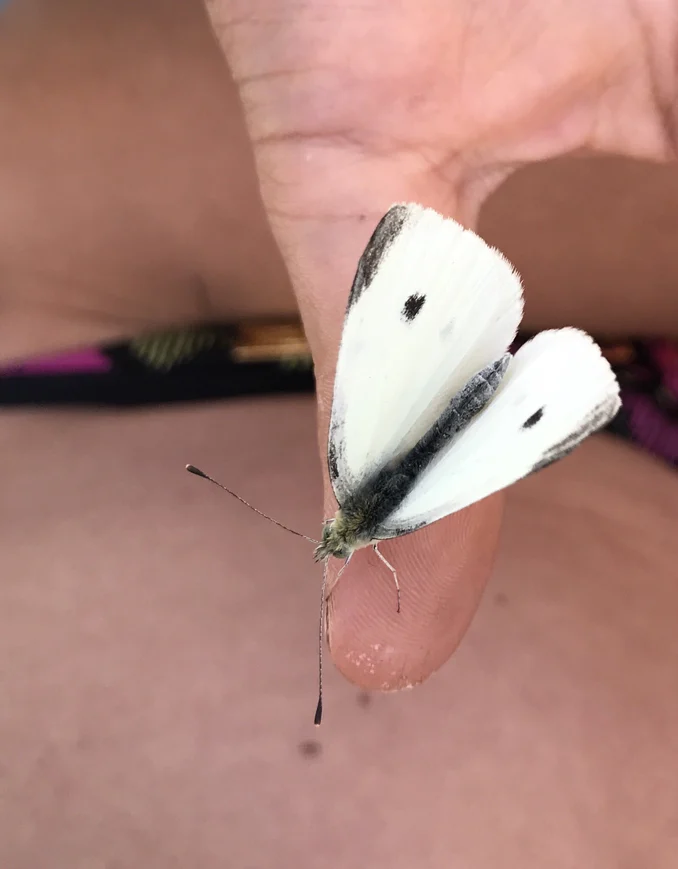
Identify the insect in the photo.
Pieris rapae
